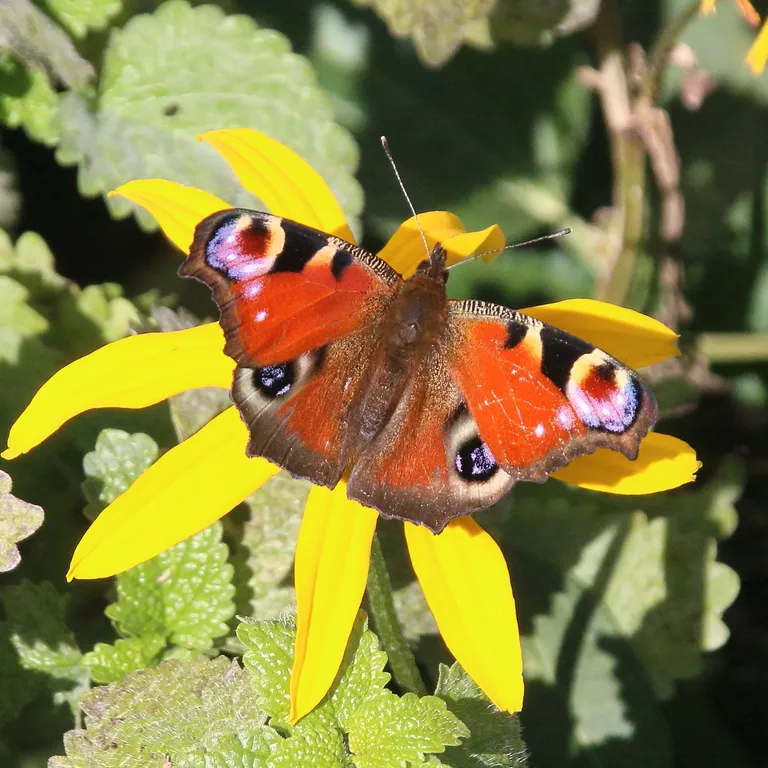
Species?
Aglais io
